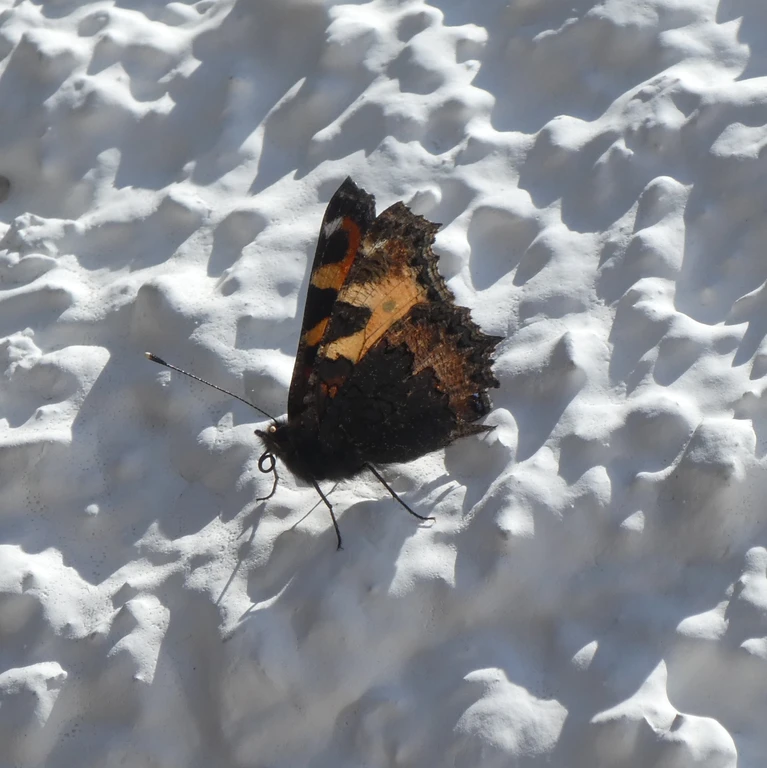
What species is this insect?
Aglais urticae
